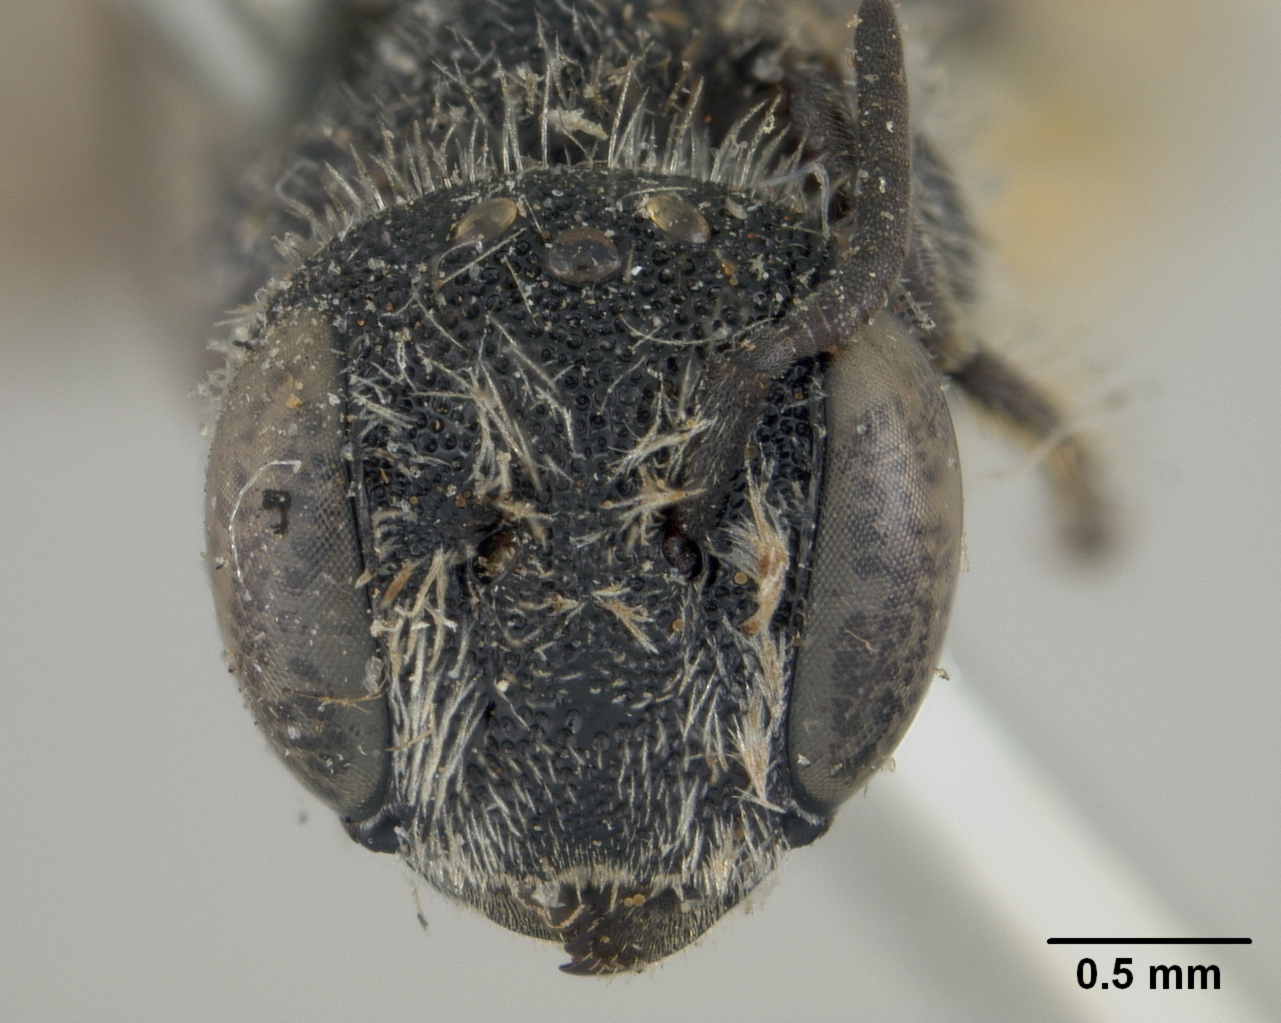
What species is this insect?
Heriades bruneri
